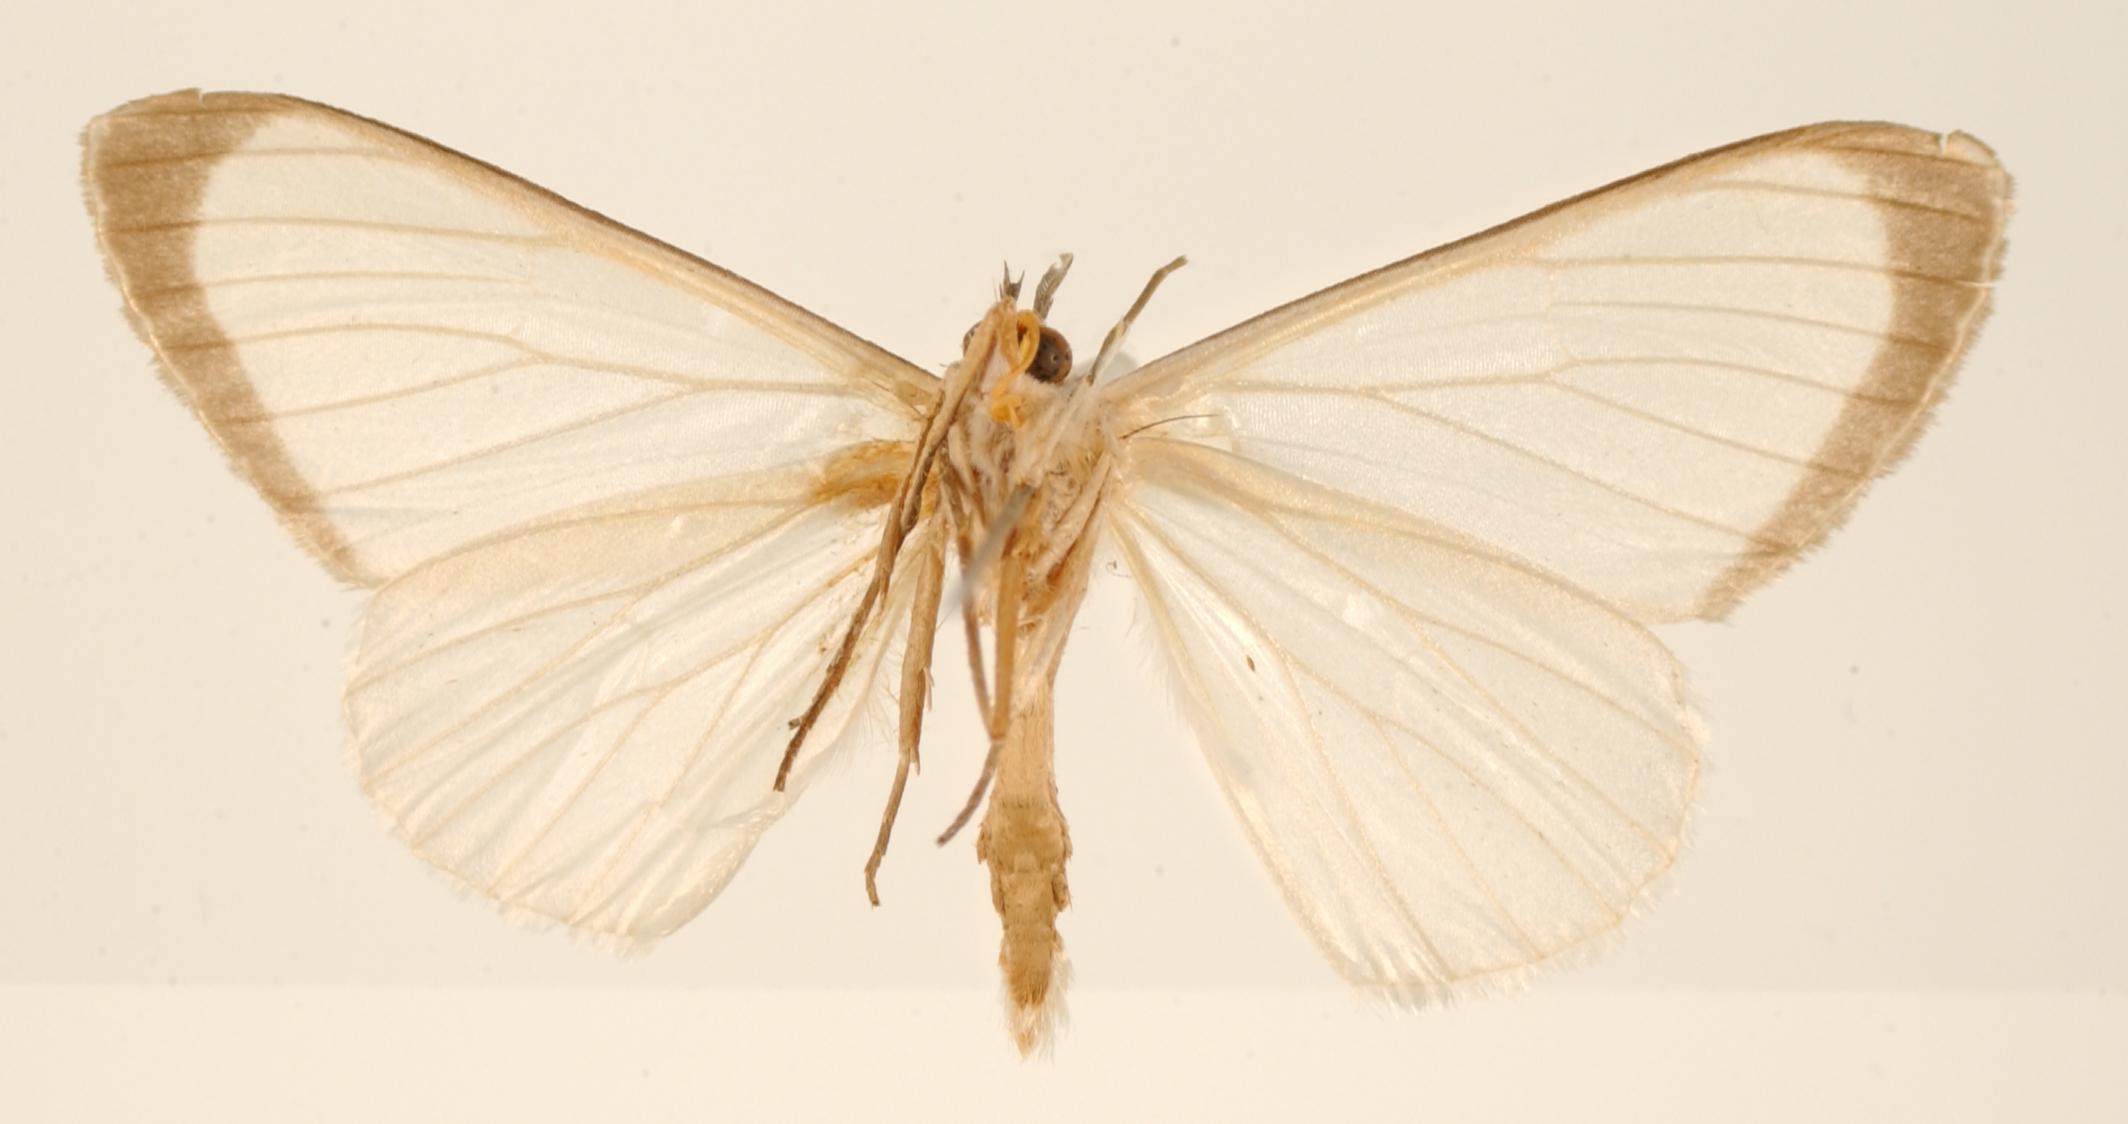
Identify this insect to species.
Perigramma pura
